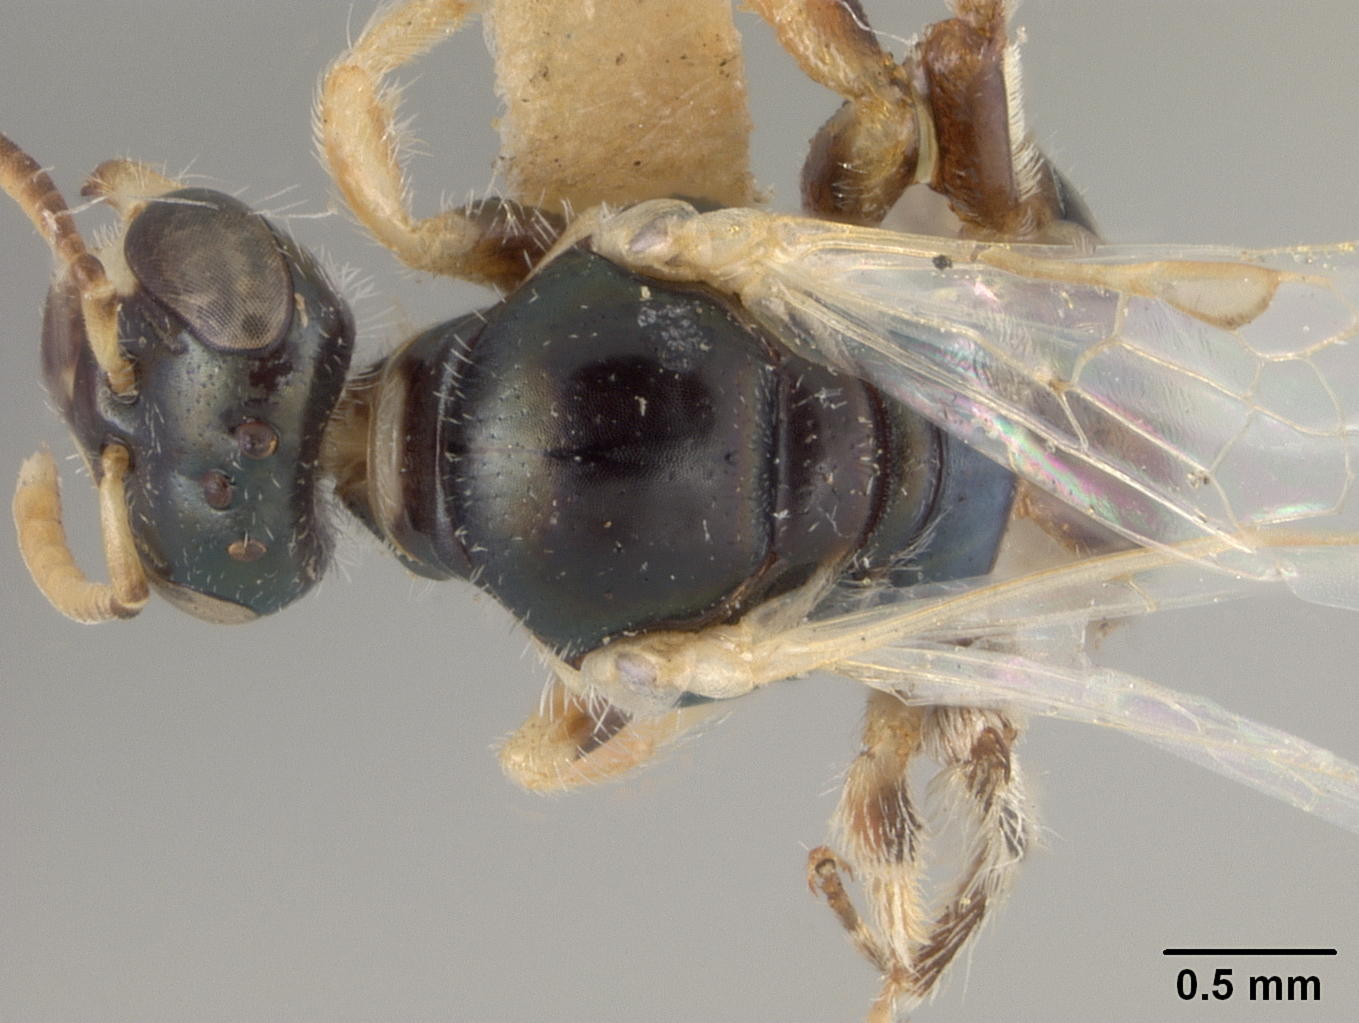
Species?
Perdita punctifera
